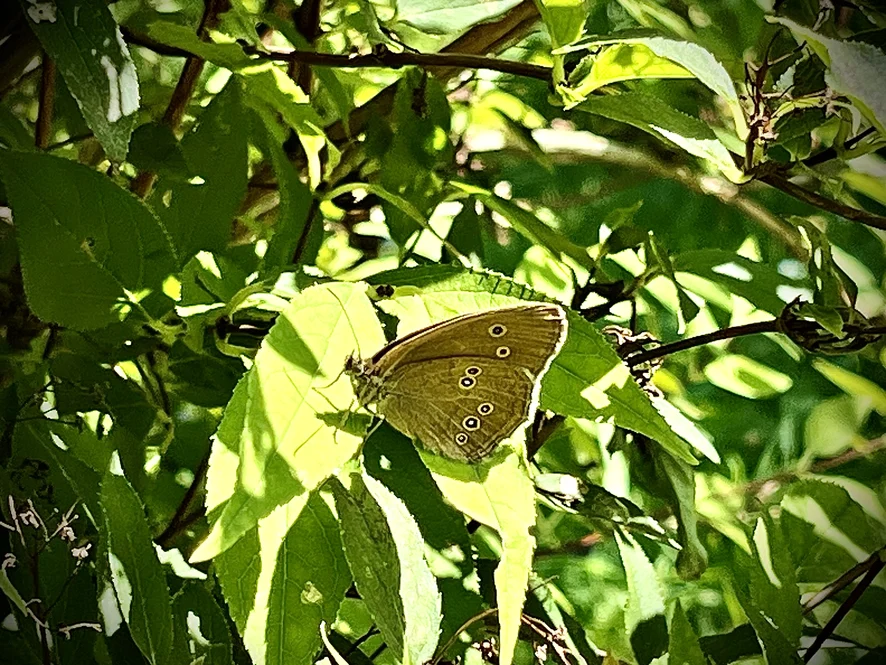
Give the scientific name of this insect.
Aphantopus hyperantus
